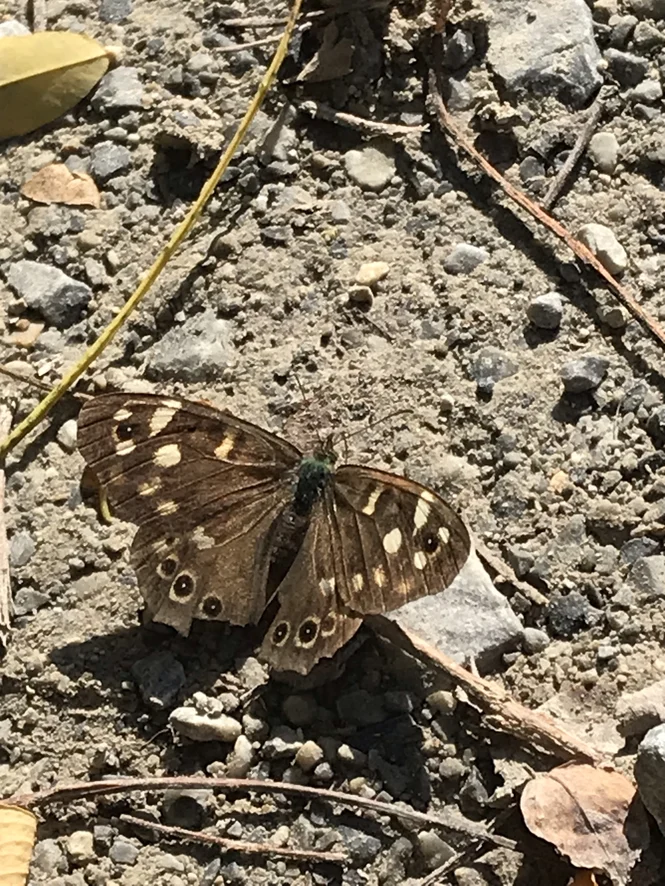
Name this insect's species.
Pararge aegeria
